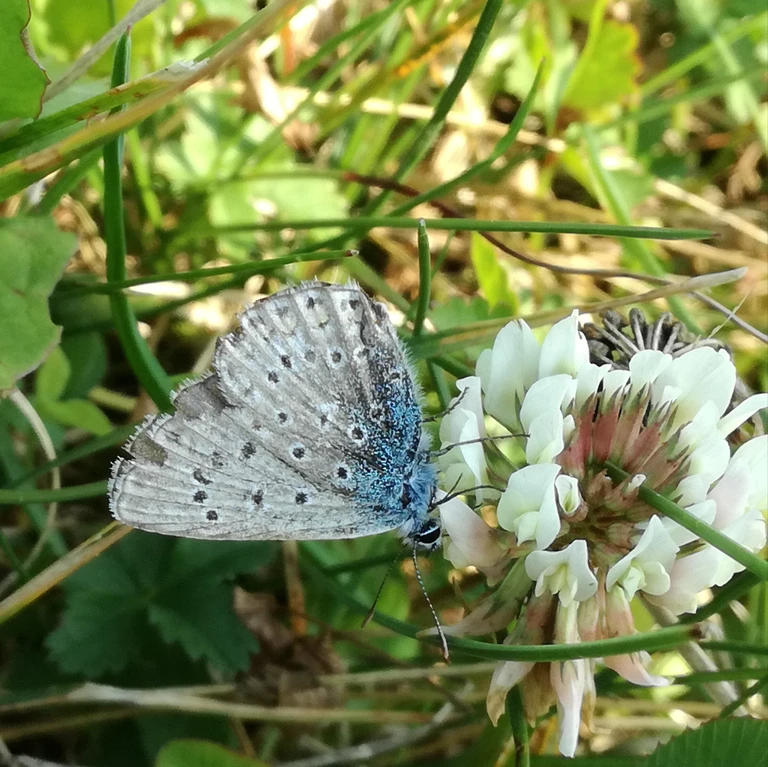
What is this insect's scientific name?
Polyommatus icarus
